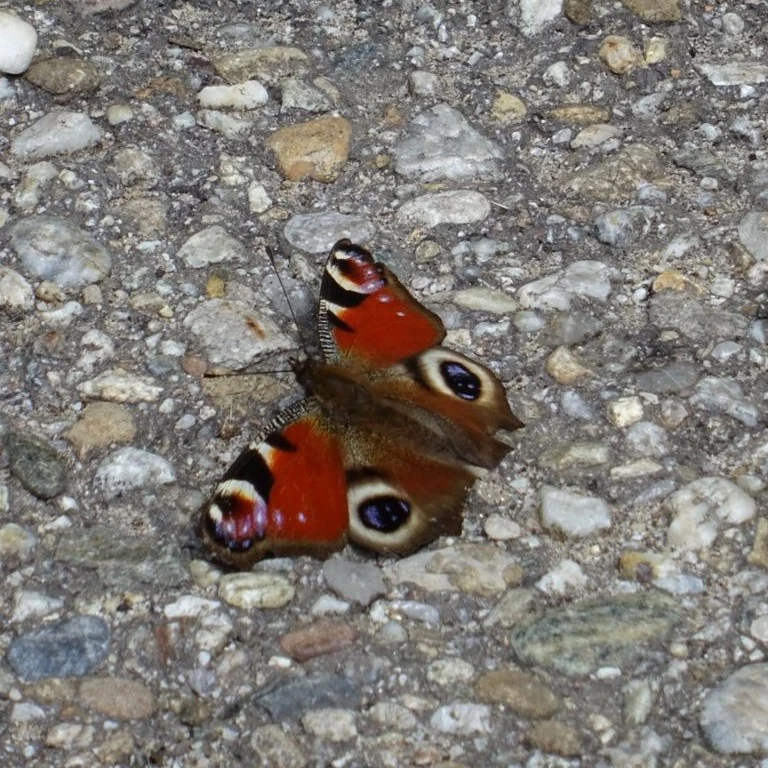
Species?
Aglais io
